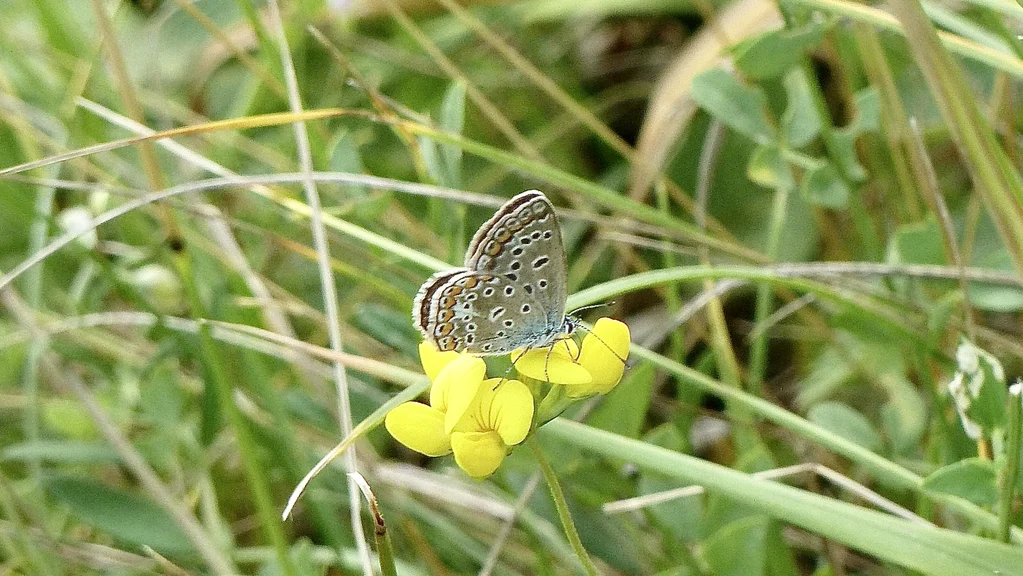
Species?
Polyommatus icarus
